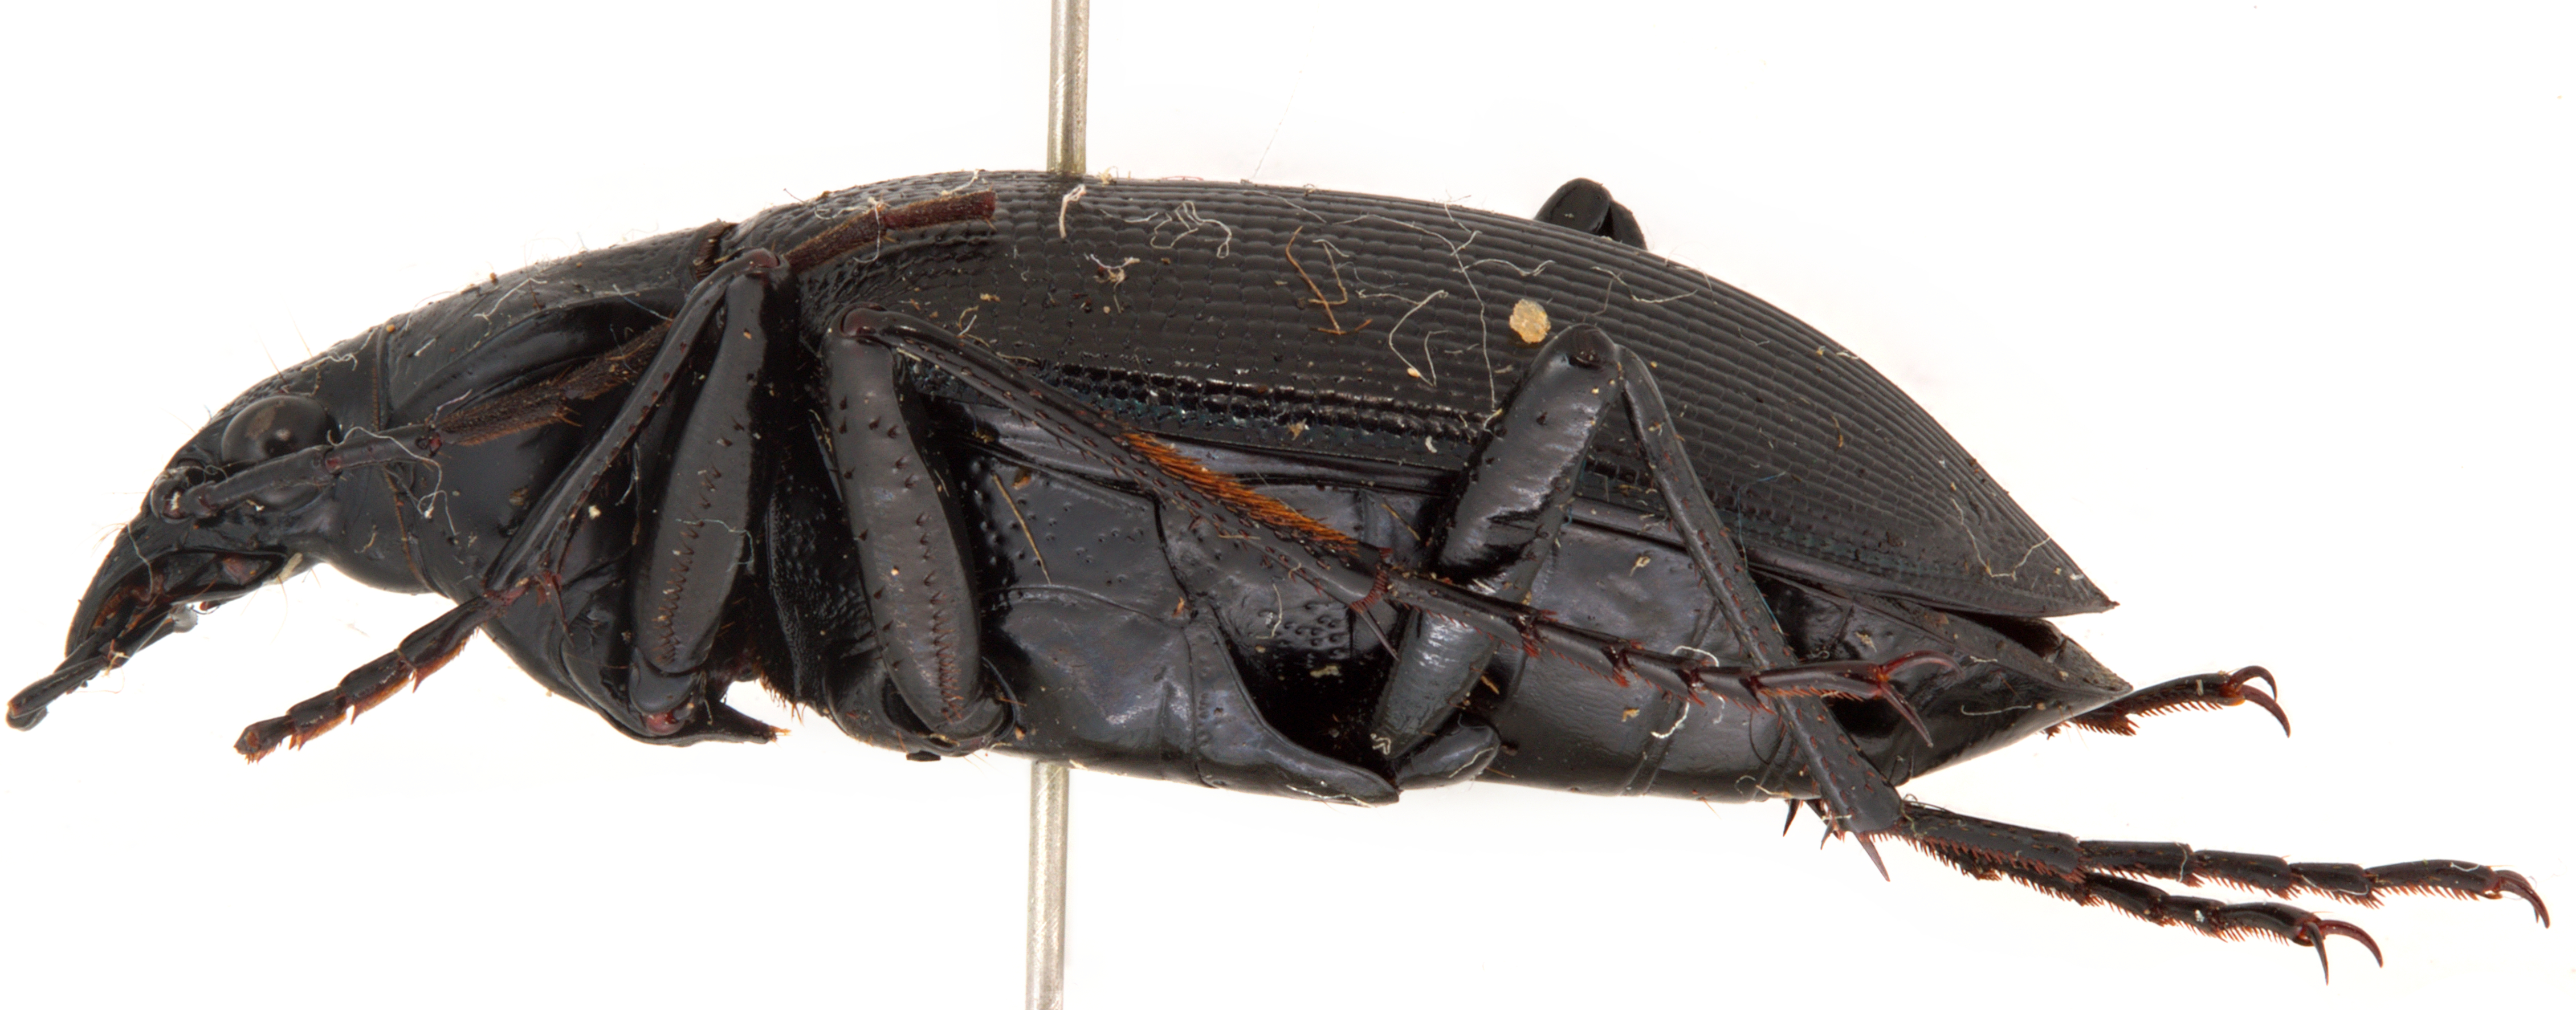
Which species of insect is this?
Calosoma angulatum
